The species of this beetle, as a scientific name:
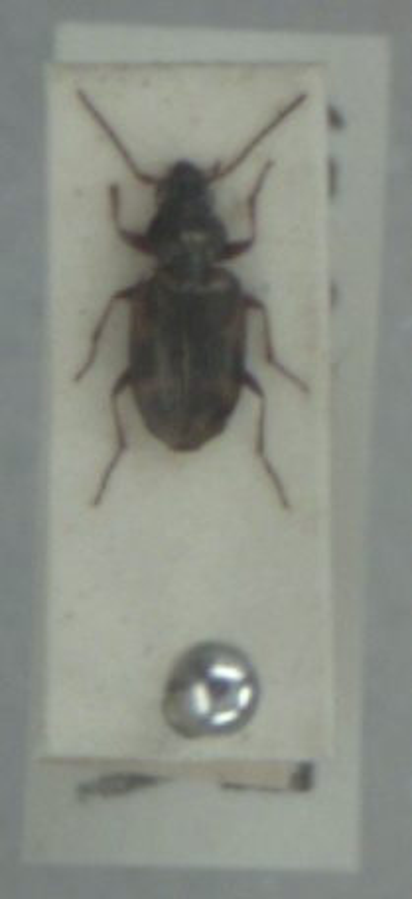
Bembidion semipunctatum
